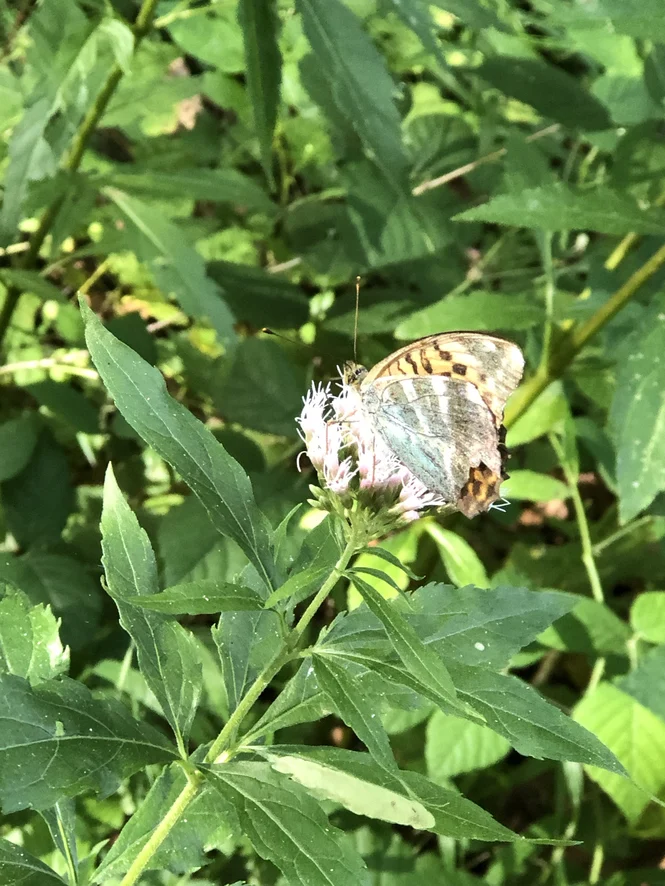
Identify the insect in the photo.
Argynnis paphia
